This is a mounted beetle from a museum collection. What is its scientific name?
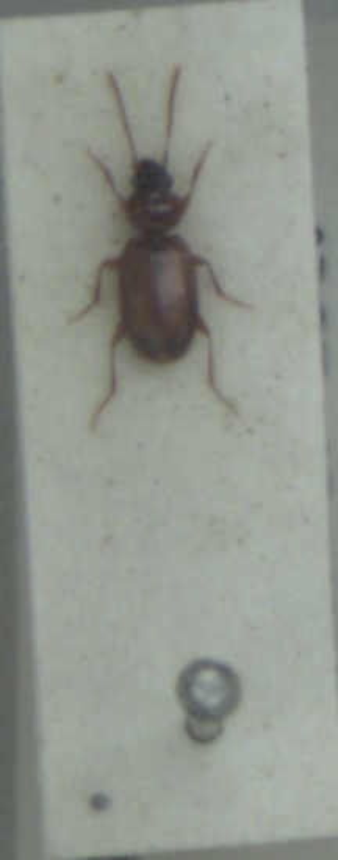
Trechus quadristriatus
